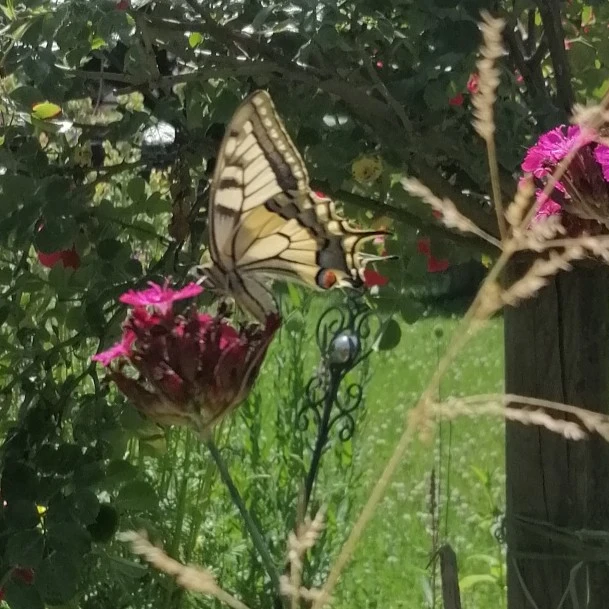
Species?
Papilio machaon
